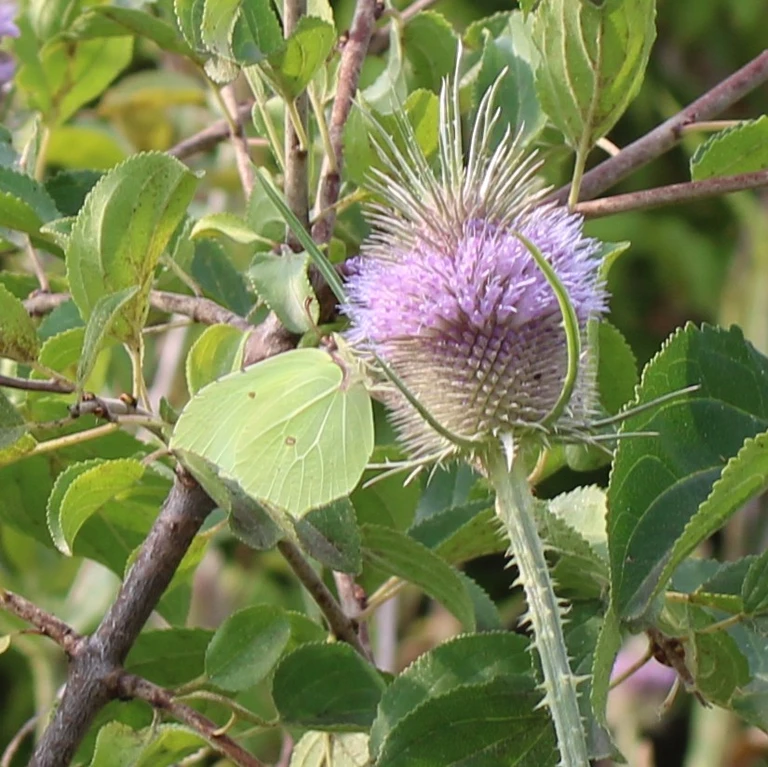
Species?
Gonepteryx rhamni
